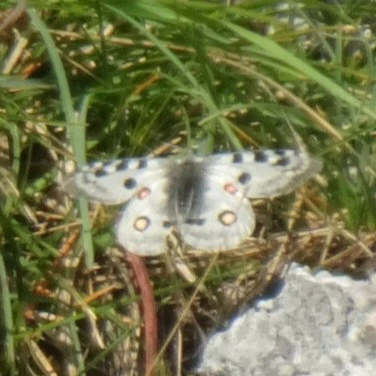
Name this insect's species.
Parnassius apollo
